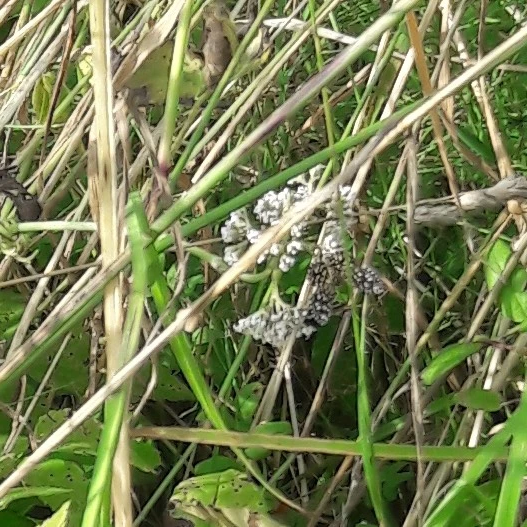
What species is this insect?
Chiasmia clathrata
